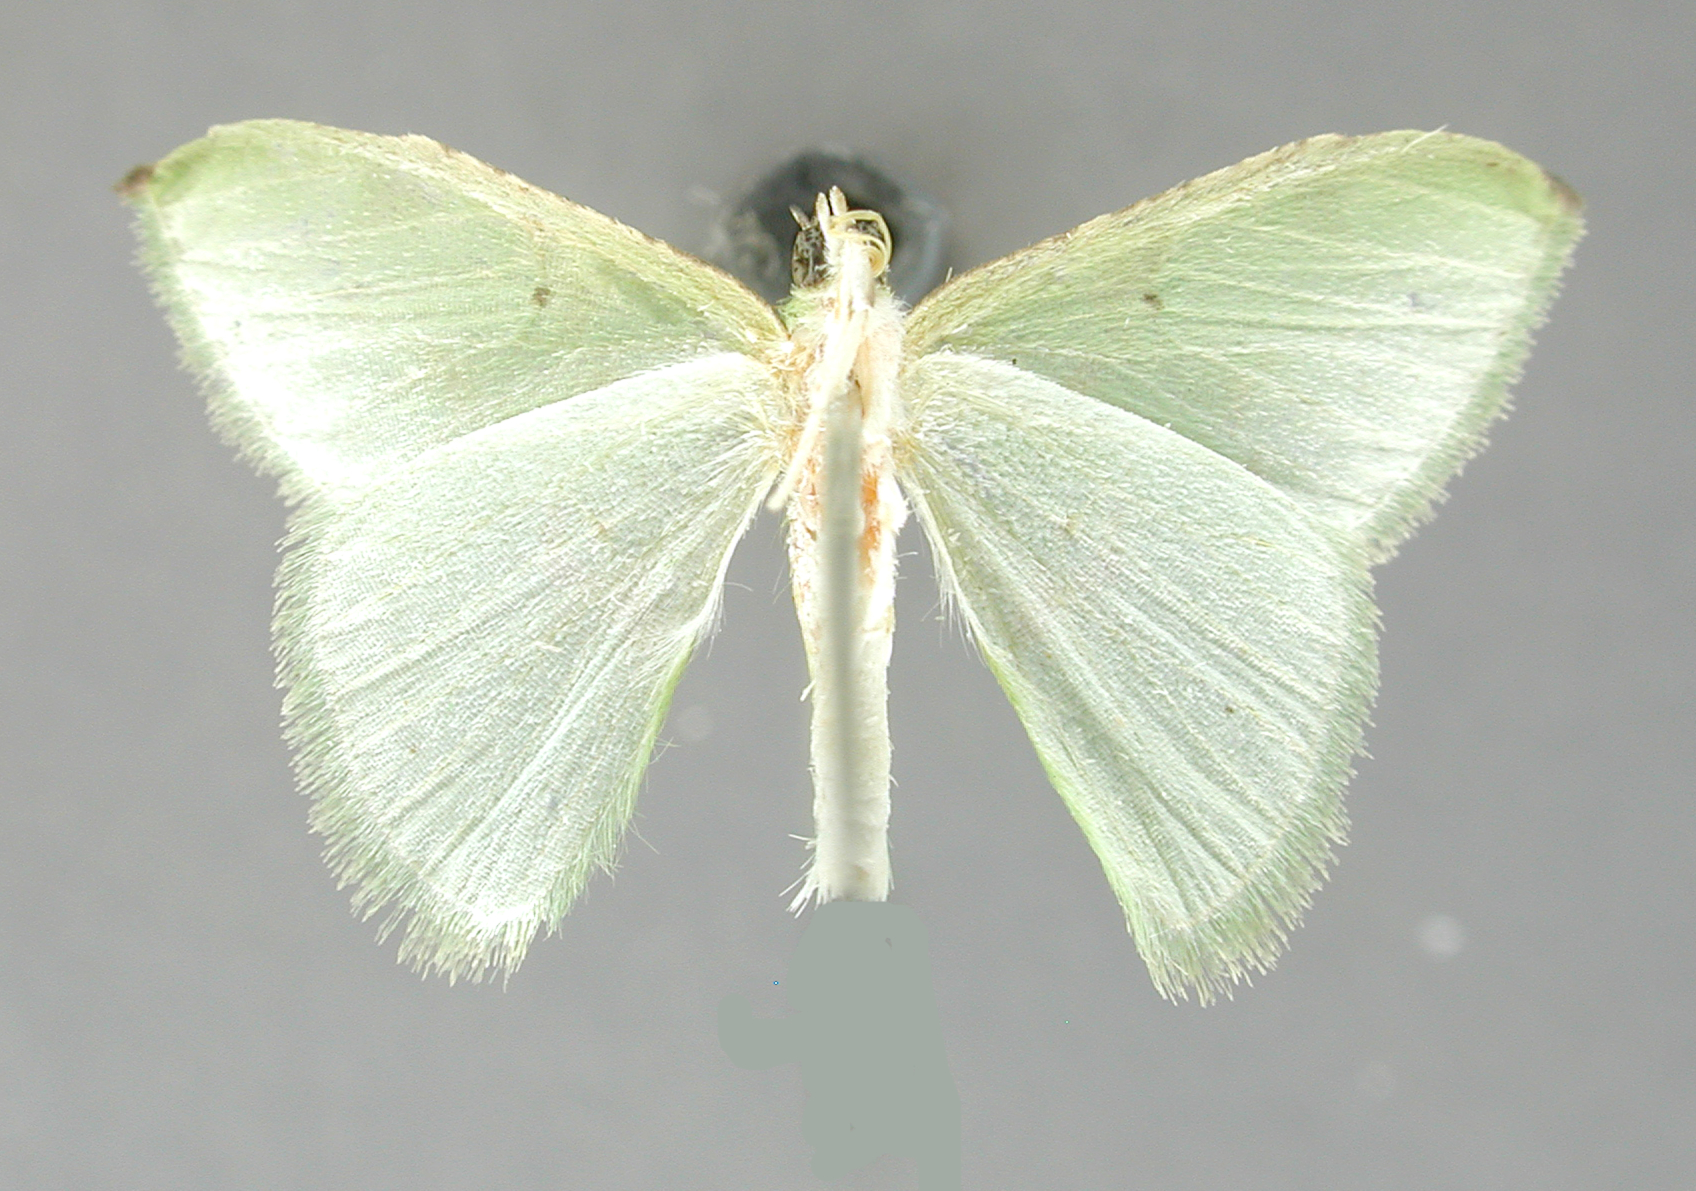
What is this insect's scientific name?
Tachyphyle costiscripta
